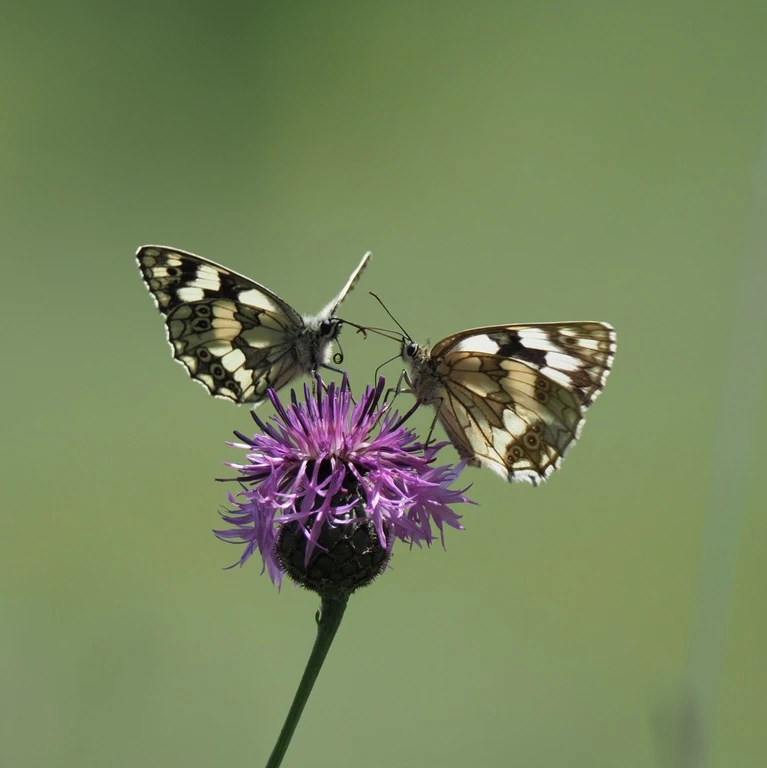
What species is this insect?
Melanargia galathea
